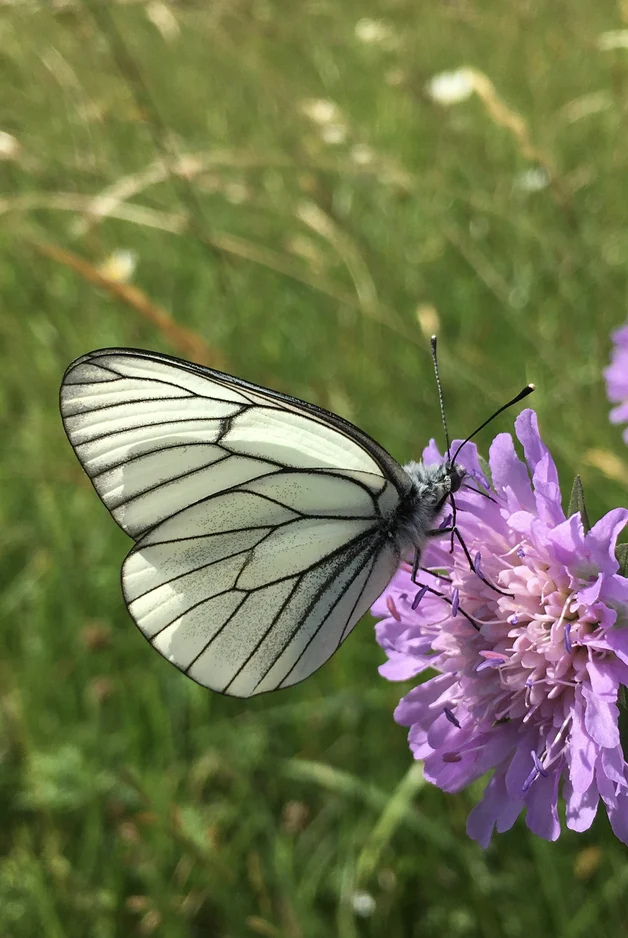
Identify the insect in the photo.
Aporia crataegi
